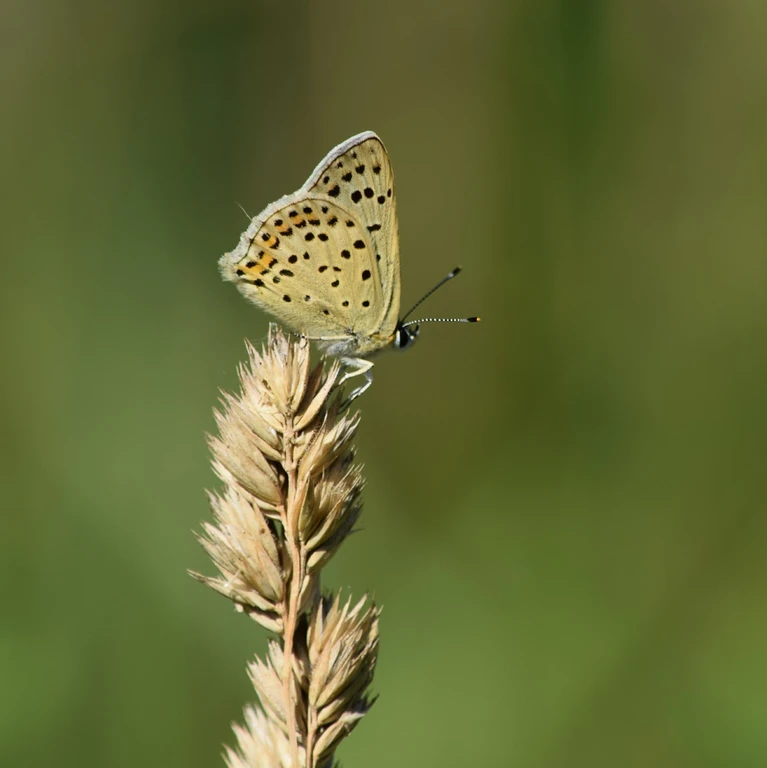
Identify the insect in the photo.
Lycaena tityrus (also Loweia tityrus)
